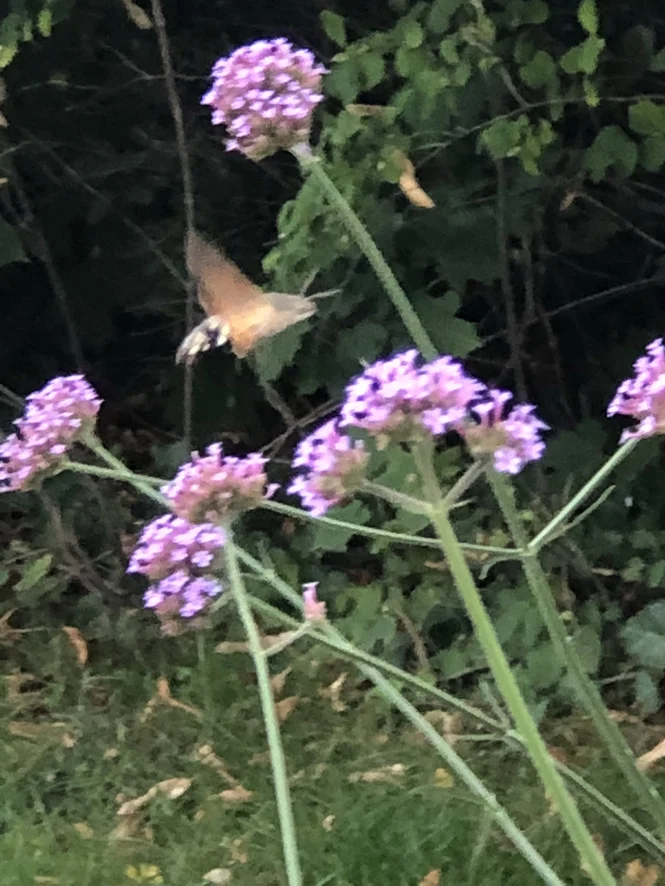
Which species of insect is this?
Macroglossum stellatarum
